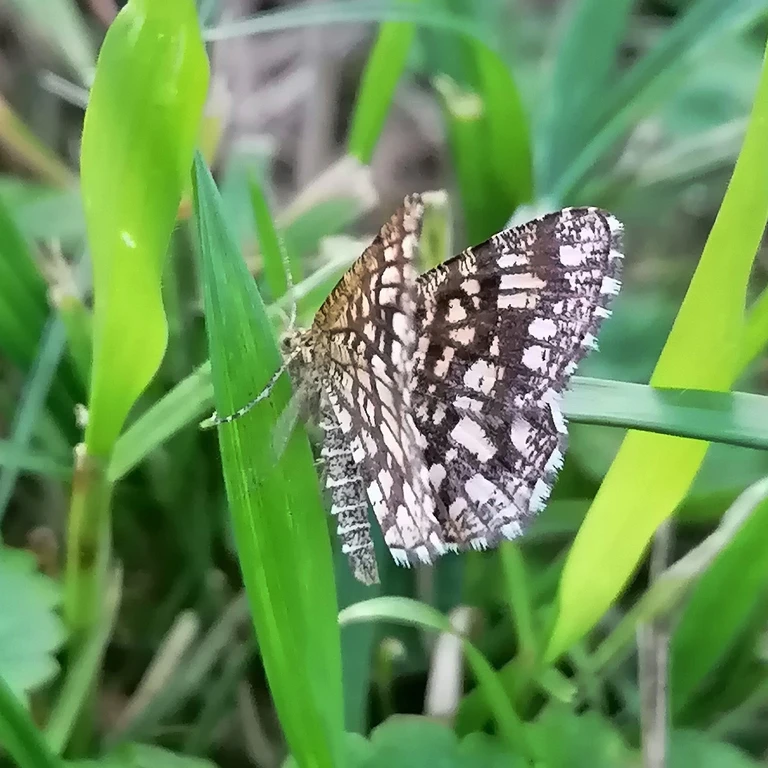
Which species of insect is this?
Chiasmia clathrata
